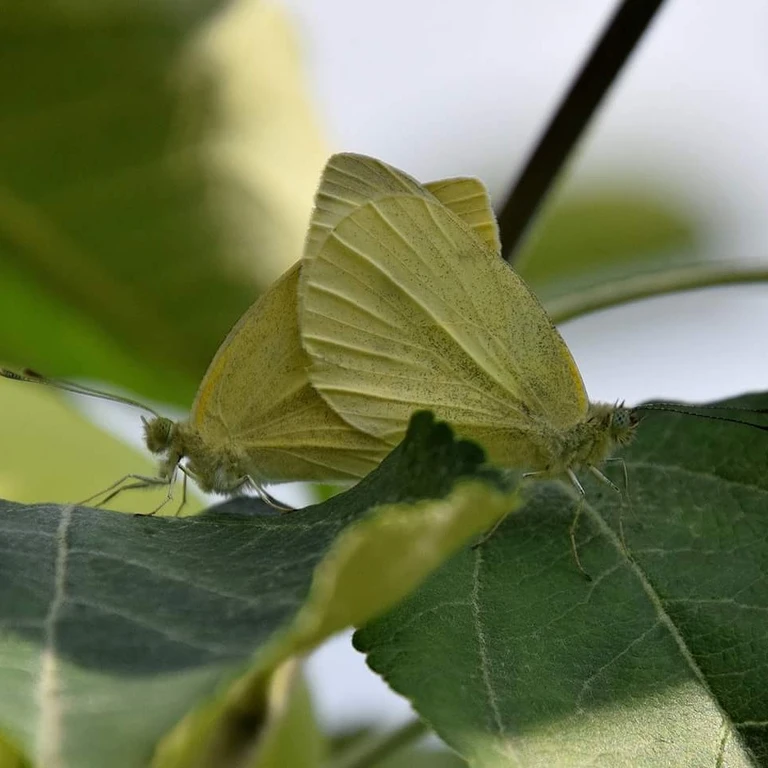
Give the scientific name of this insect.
Pieris rapae
